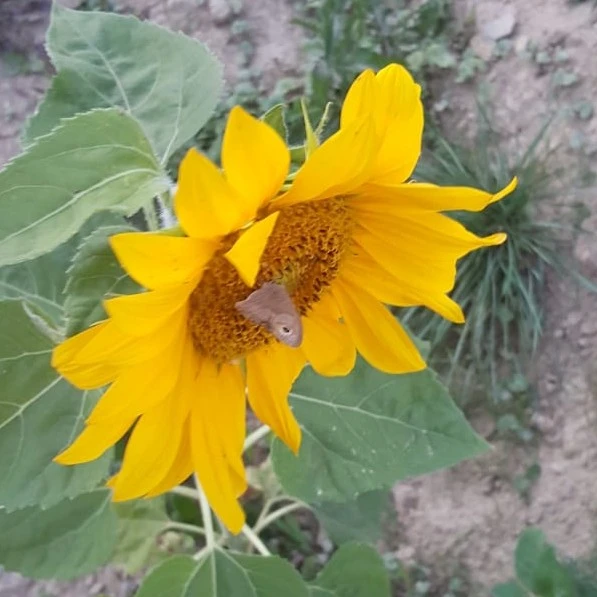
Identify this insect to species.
Maniola jurtina
